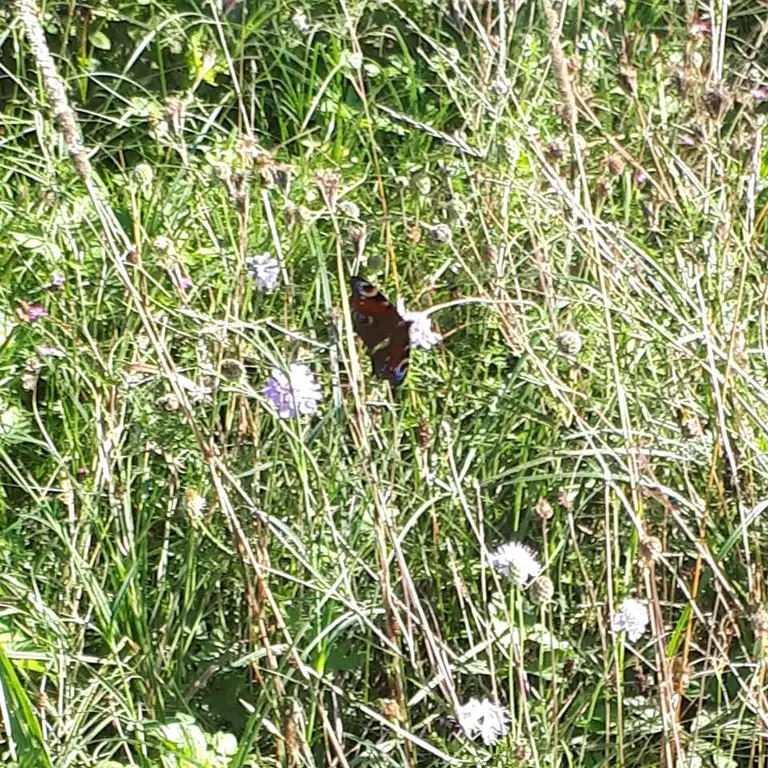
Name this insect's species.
Aglais io
